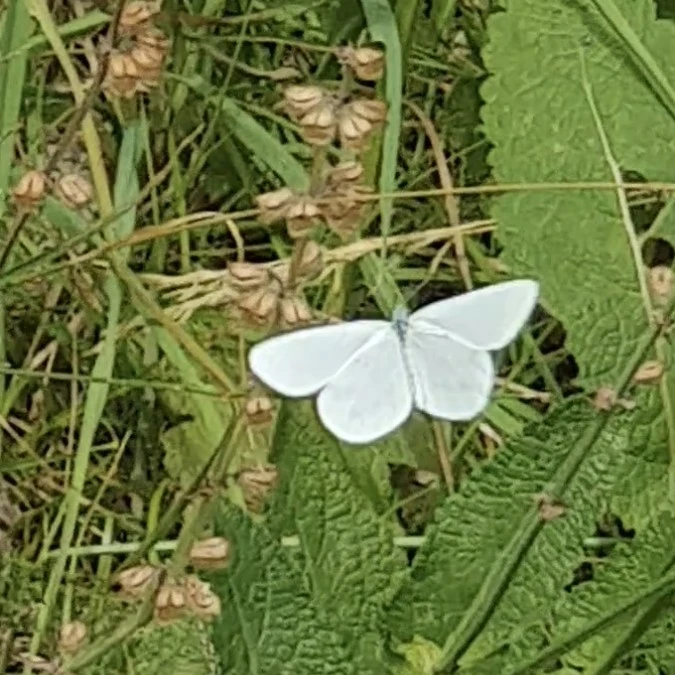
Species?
Leptidea sinapis/juvernica
